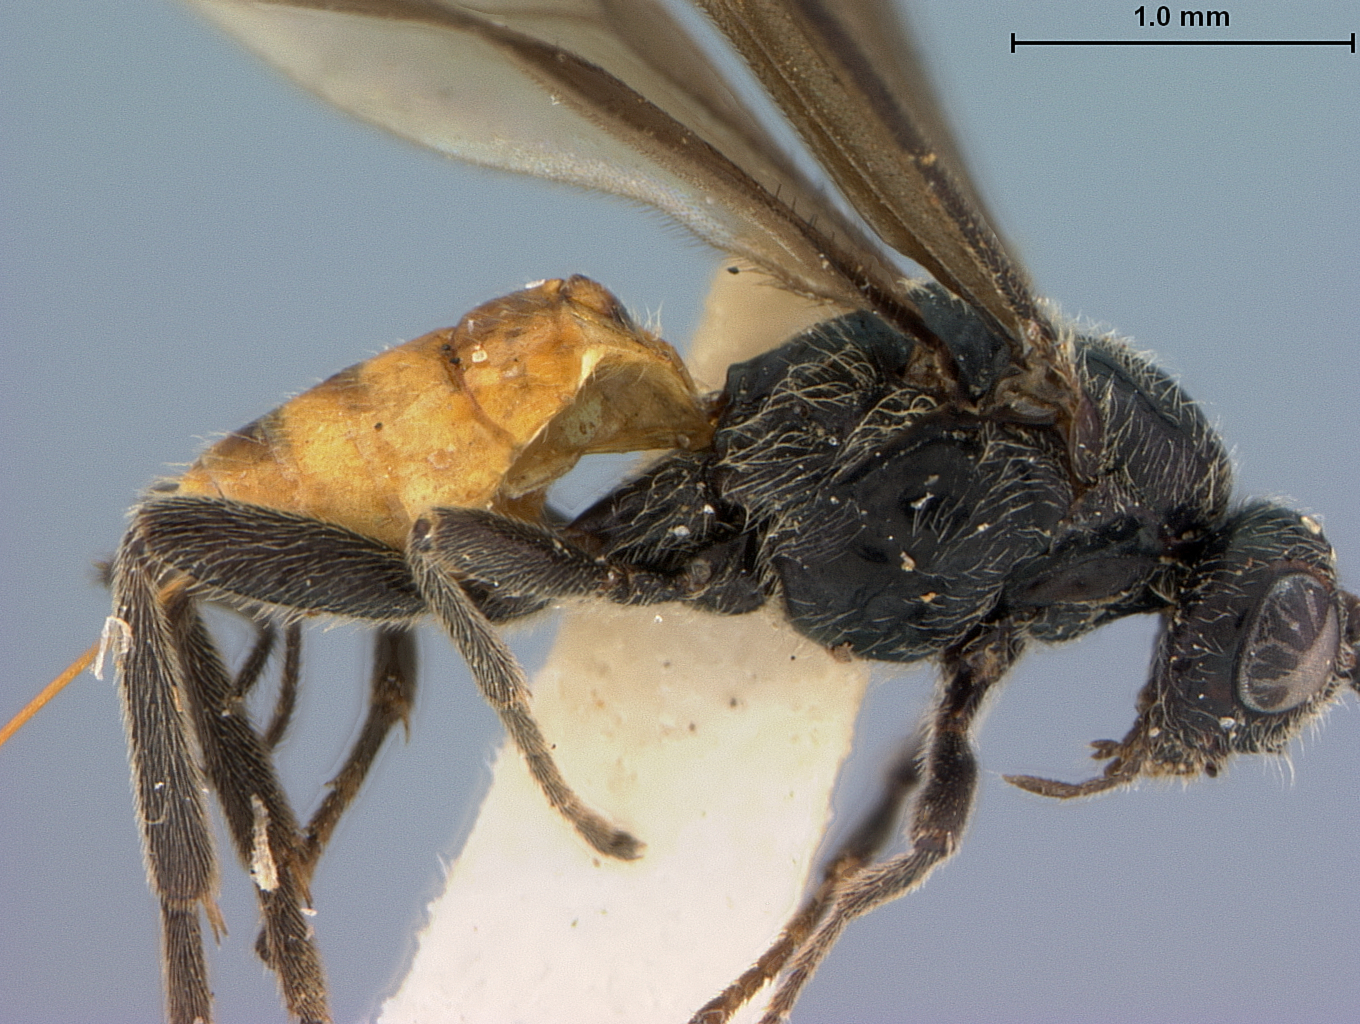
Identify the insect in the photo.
Microbracon nigrorufum
